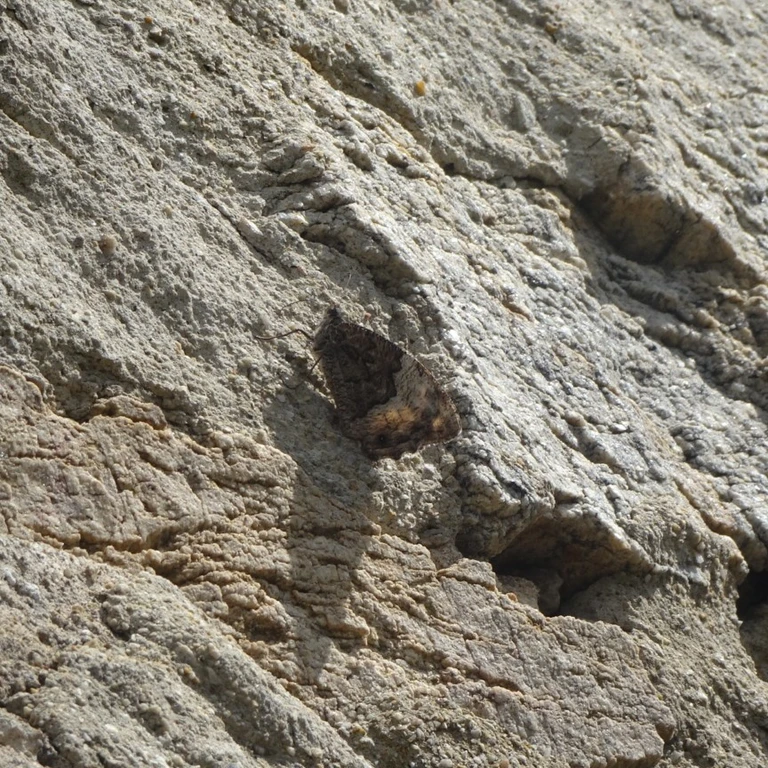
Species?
Hipparchia fagi
